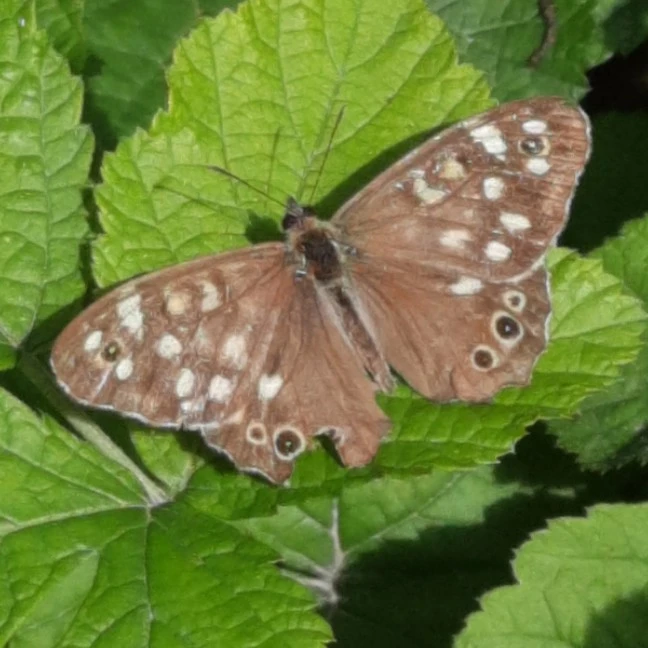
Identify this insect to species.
Pararge aegeria
